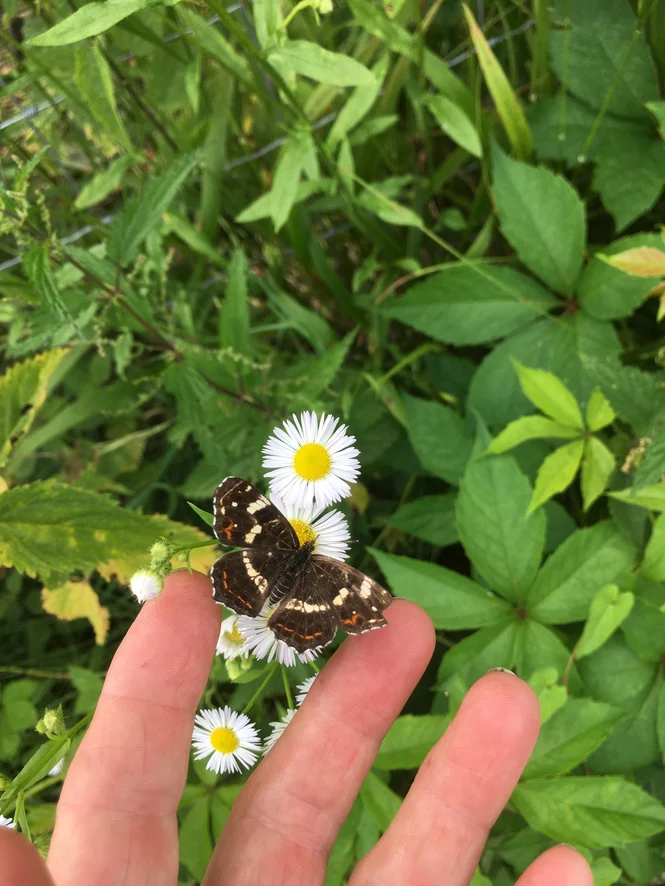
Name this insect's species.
Araschnia levana
